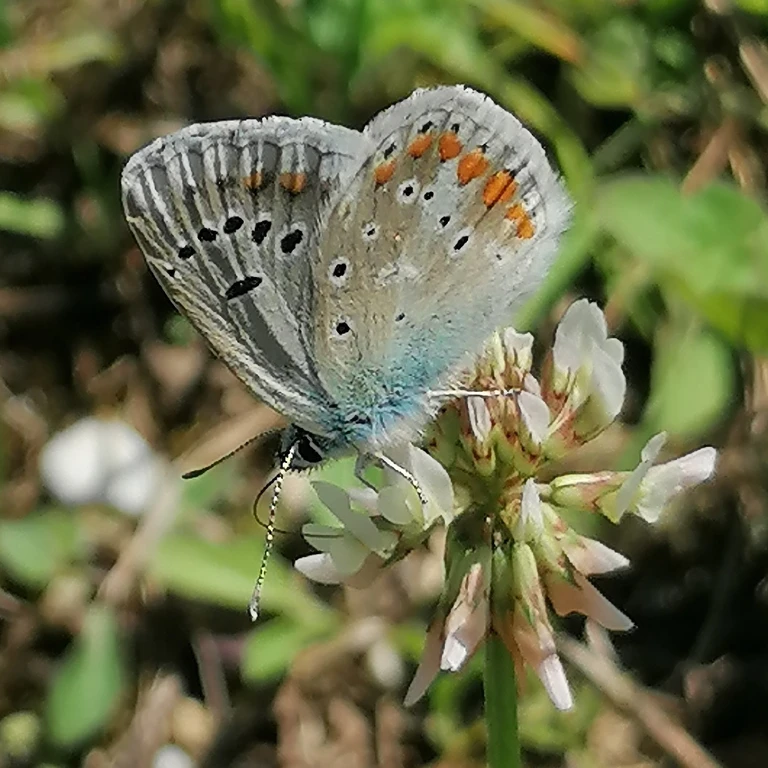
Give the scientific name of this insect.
Polyommatus dorylas
